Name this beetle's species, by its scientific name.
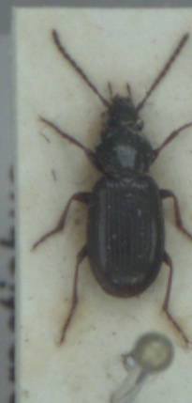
Pterostichus strenuus
